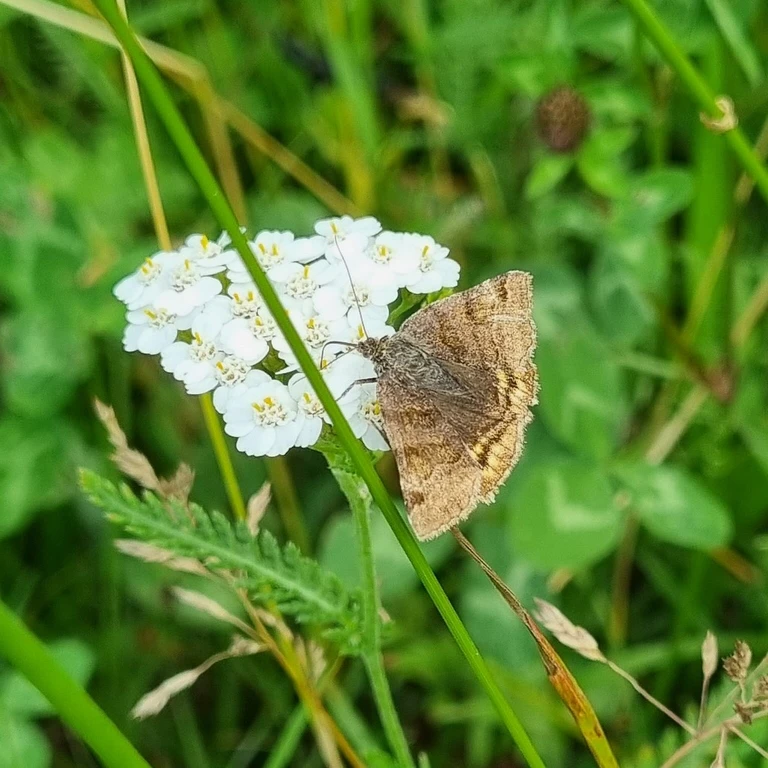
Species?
Euclidia glyphica
